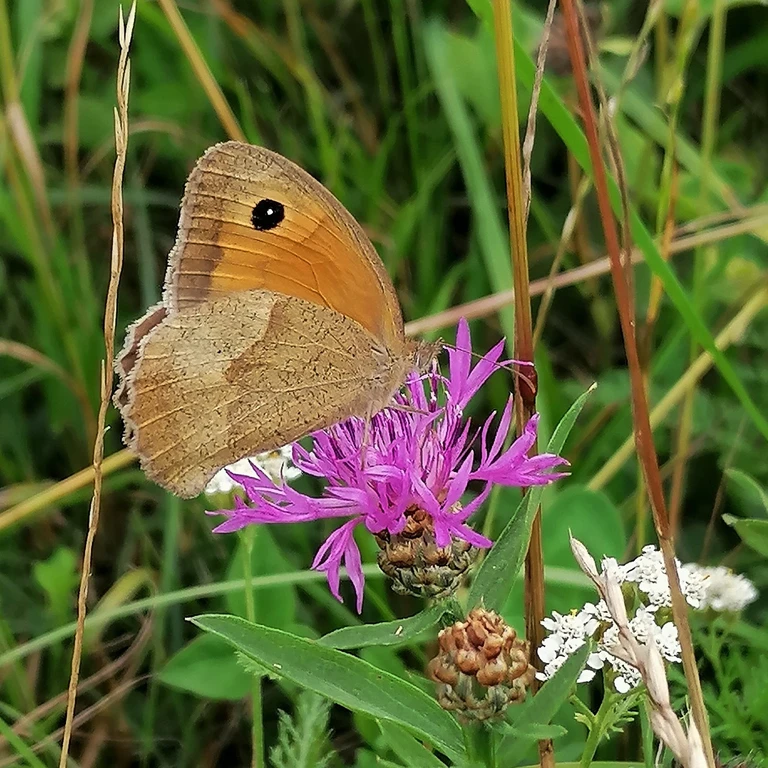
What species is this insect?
Maniola jurtina
